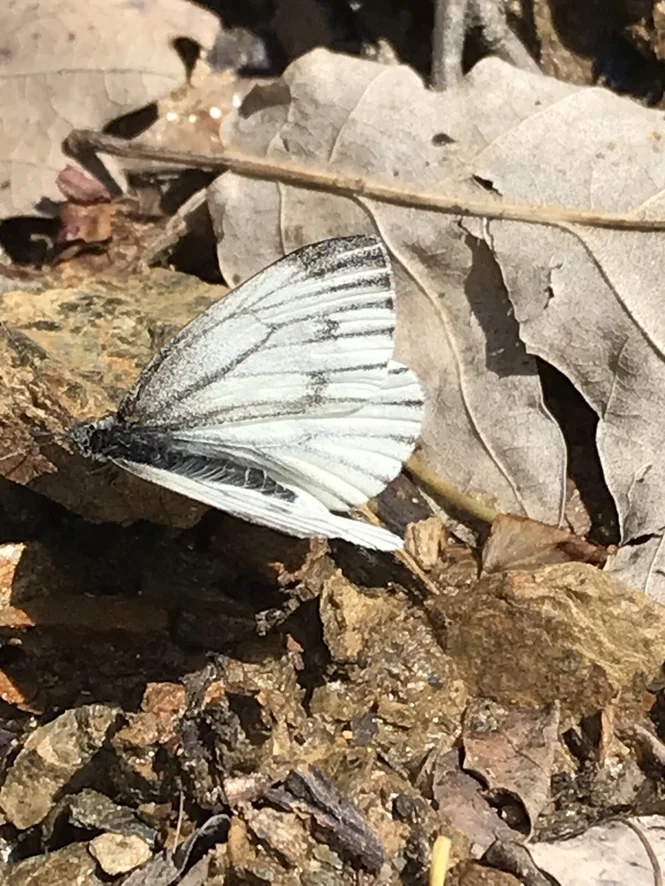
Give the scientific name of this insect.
Pieris napi
